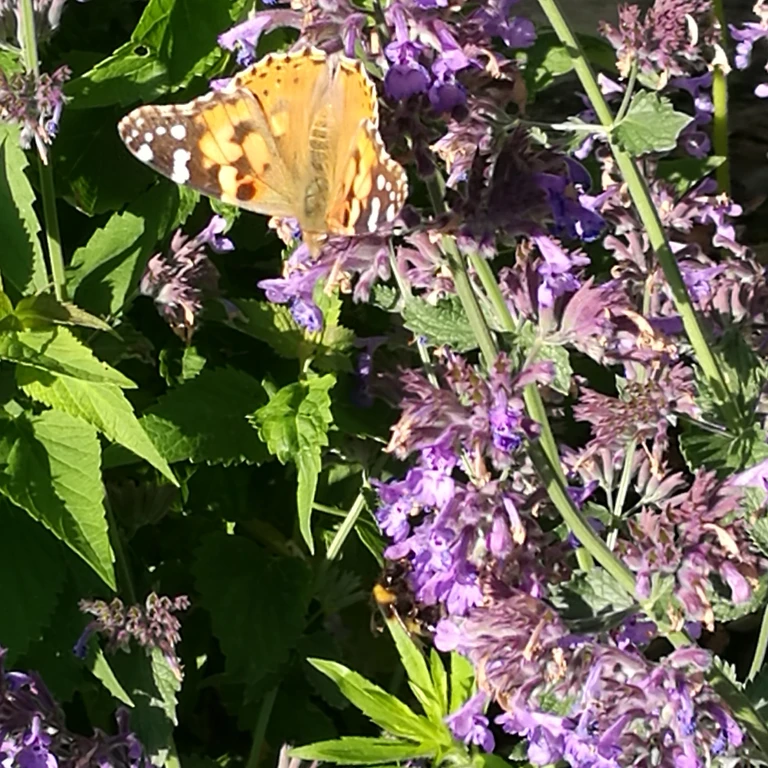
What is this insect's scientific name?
Vanessa cardui
